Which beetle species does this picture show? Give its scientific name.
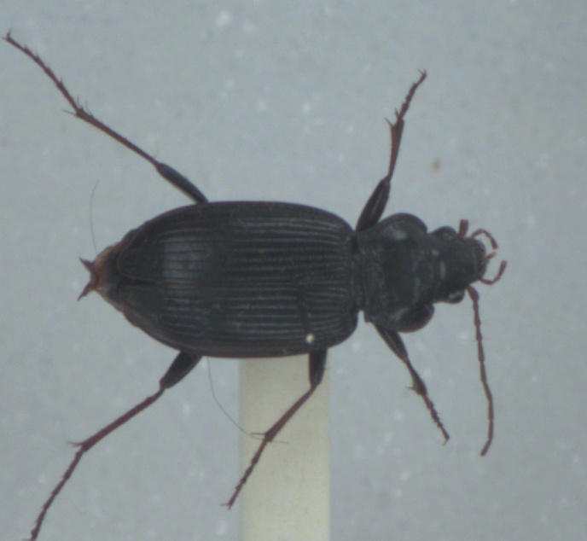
Nebria brevicollis
